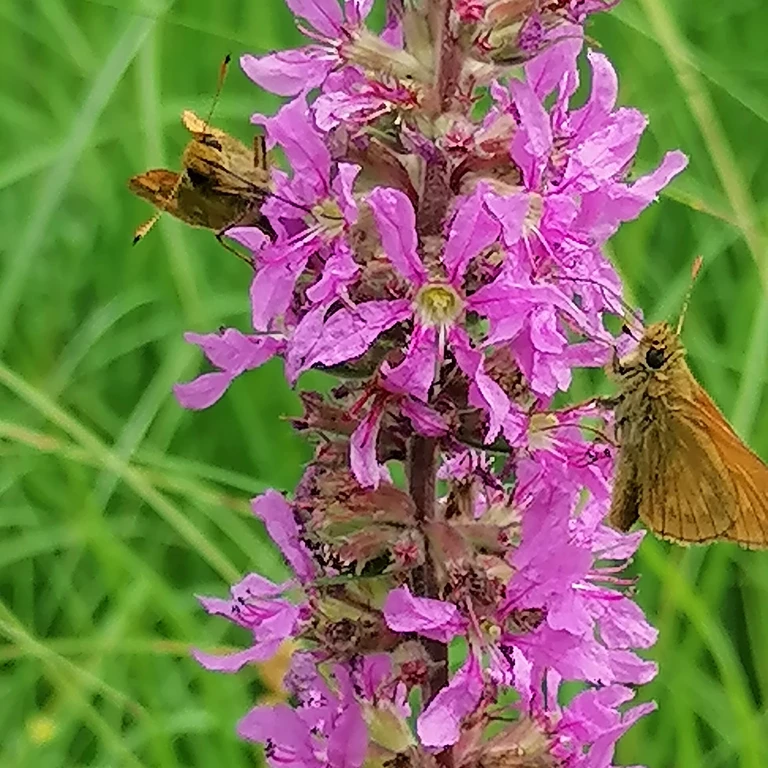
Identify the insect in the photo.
Ochlodes sylvanus (also Ochlodes venata)
